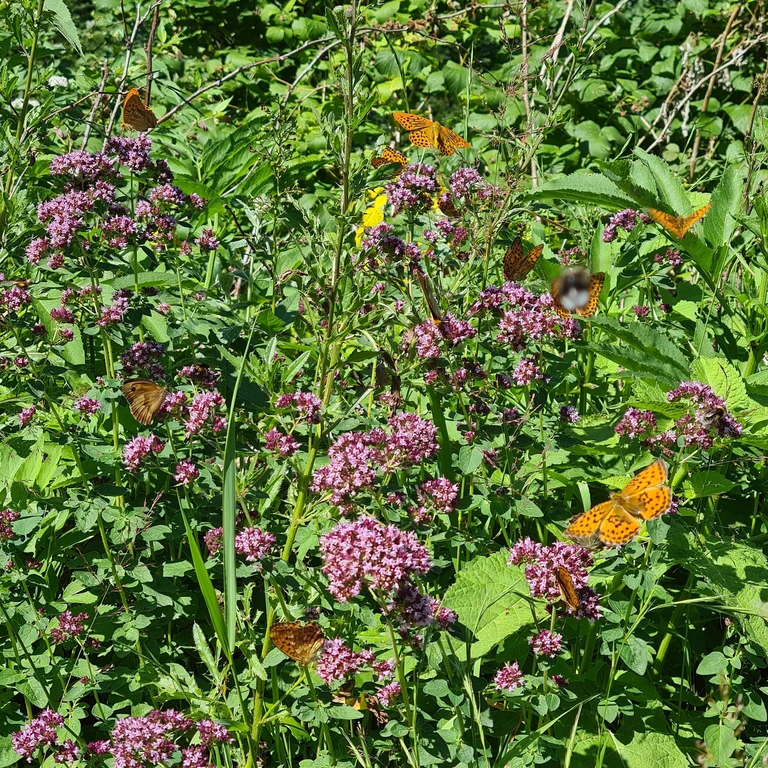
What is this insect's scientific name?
Maniola jurtina
